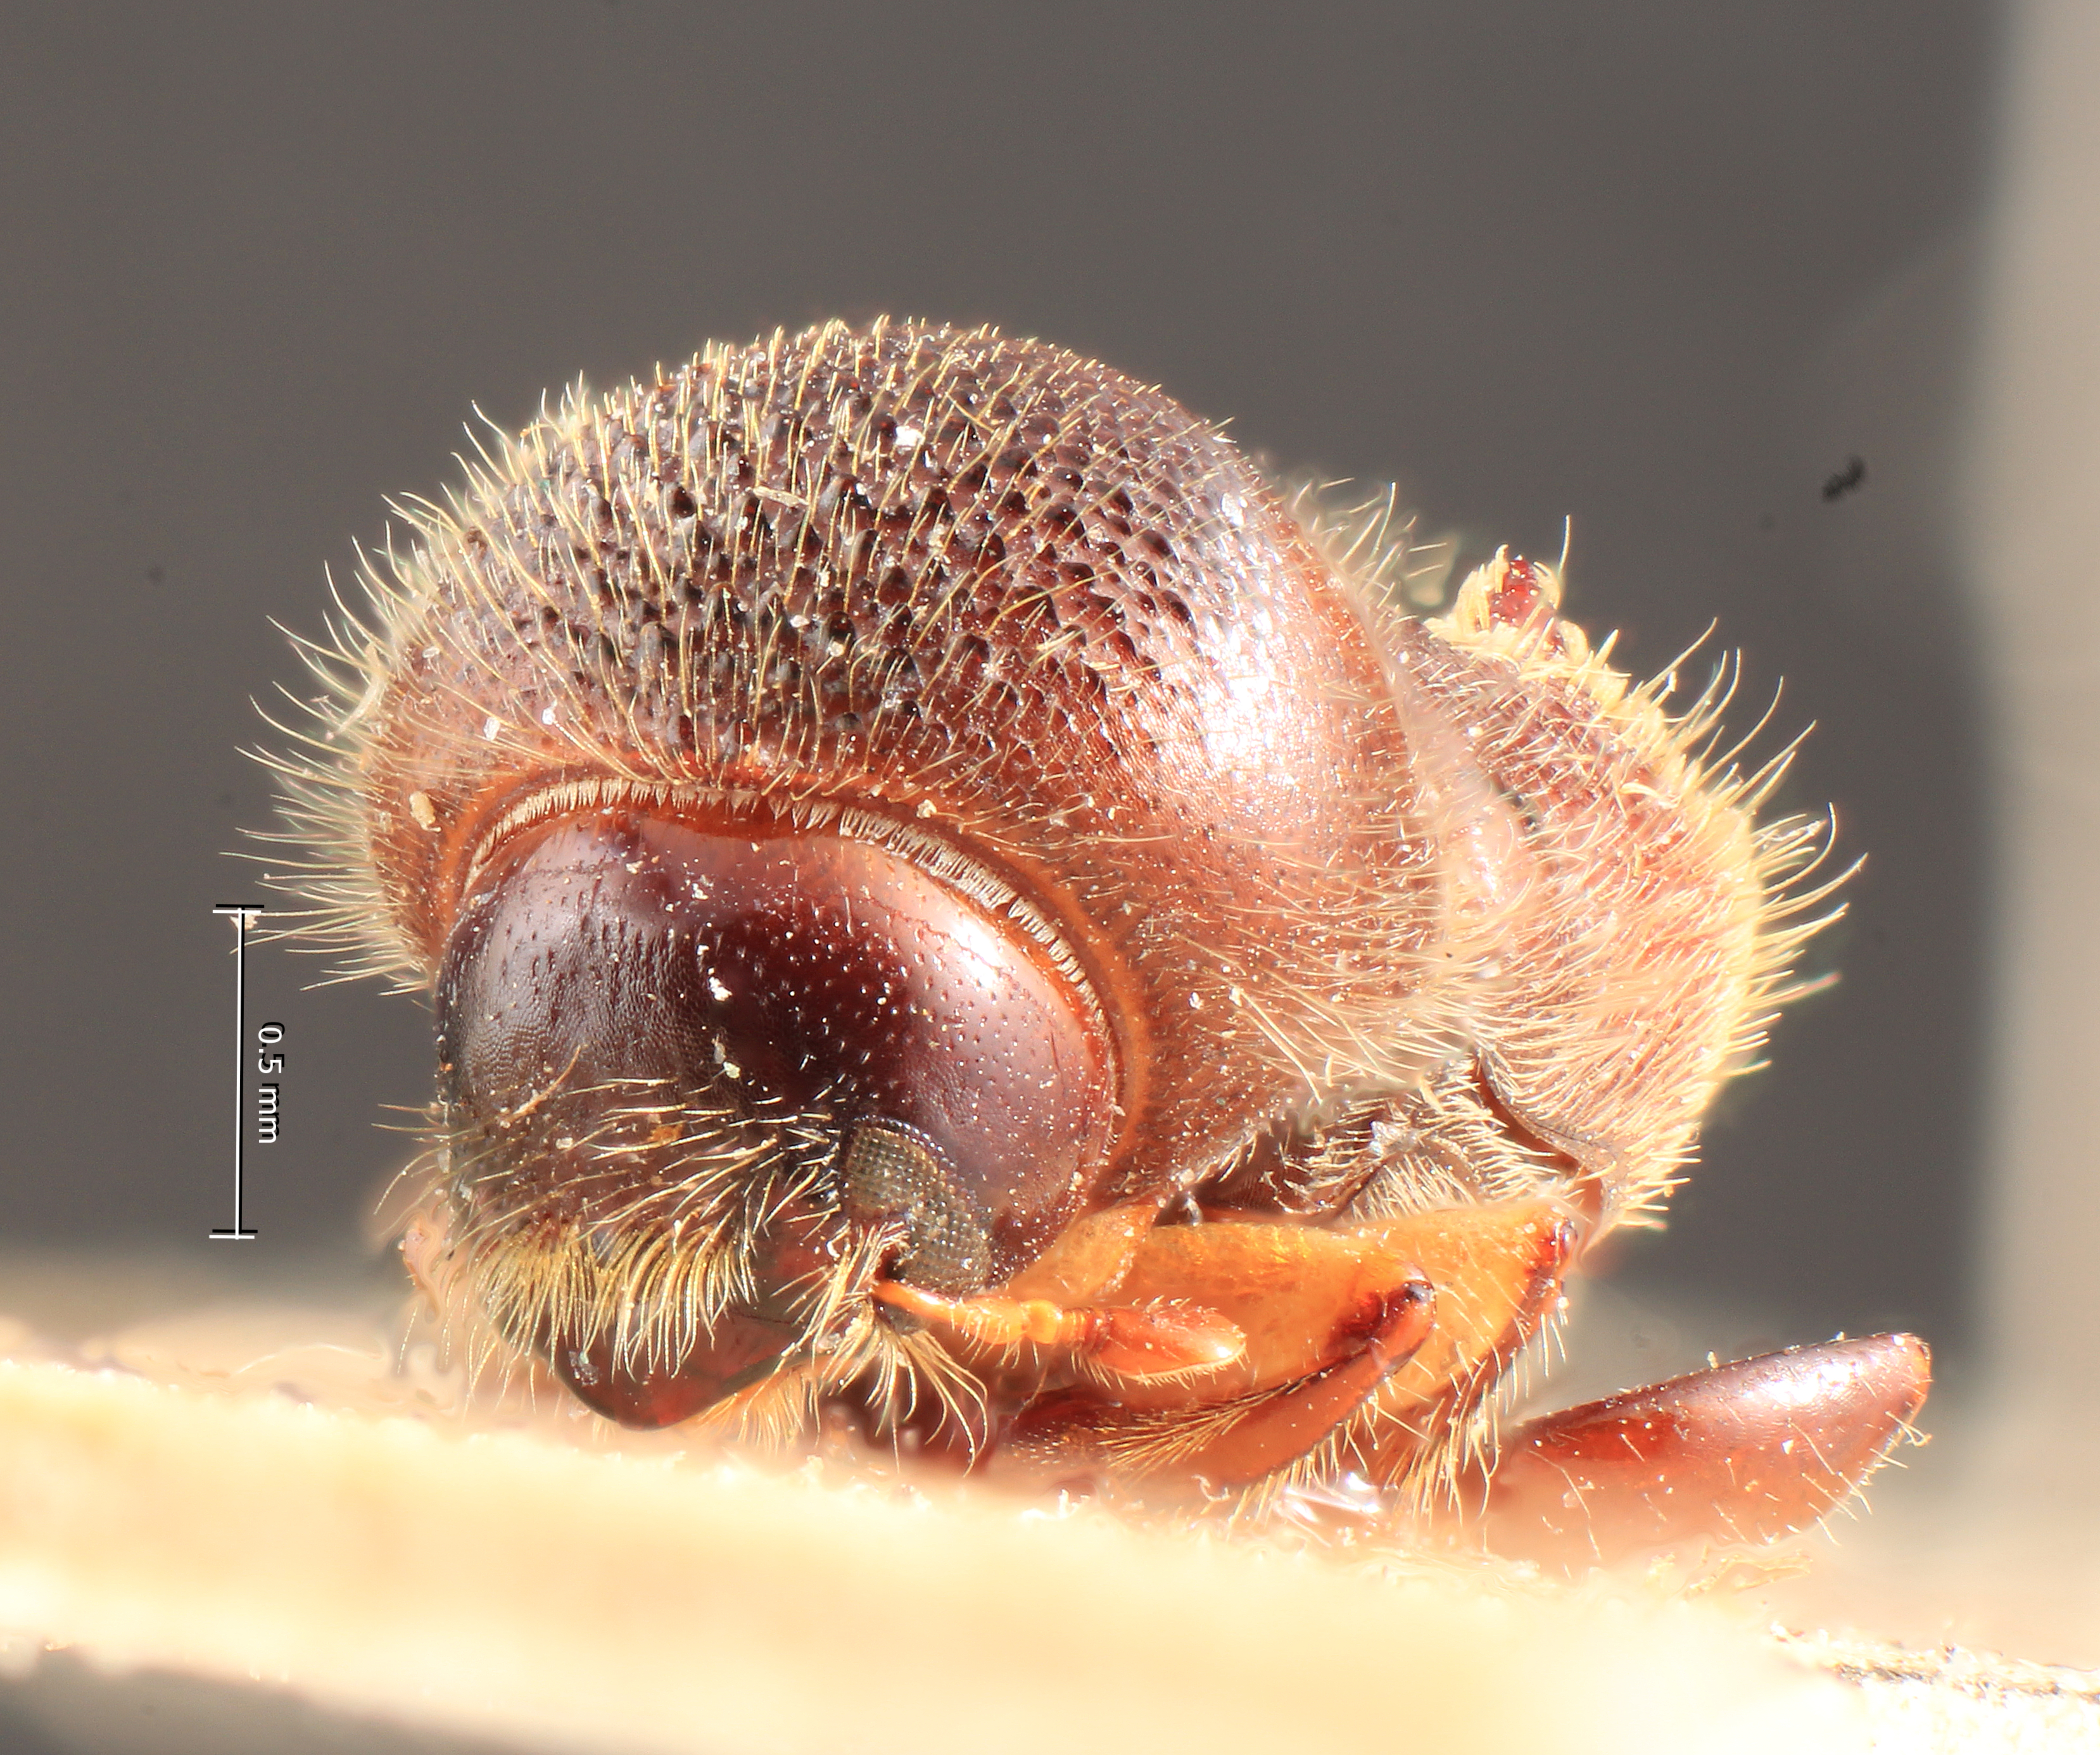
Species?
Xyleborus squamulosus
